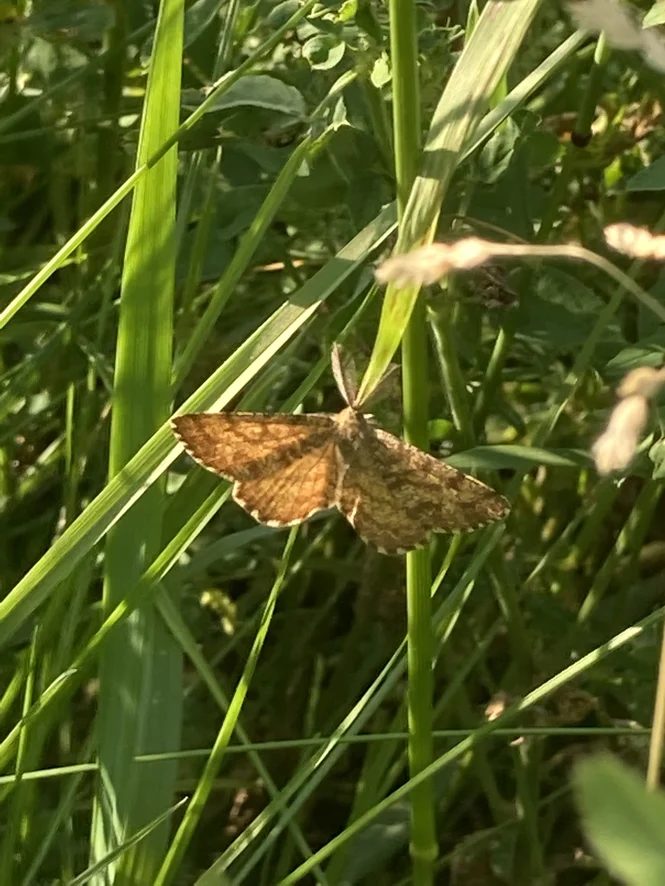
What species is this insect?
Ematurga atomaria
